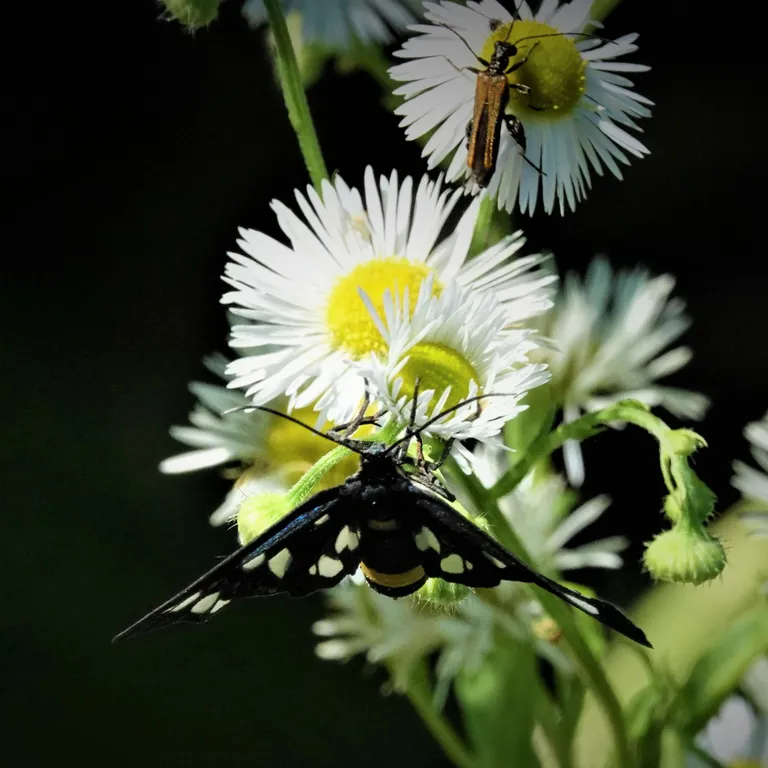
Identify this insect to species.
Amata phegea
